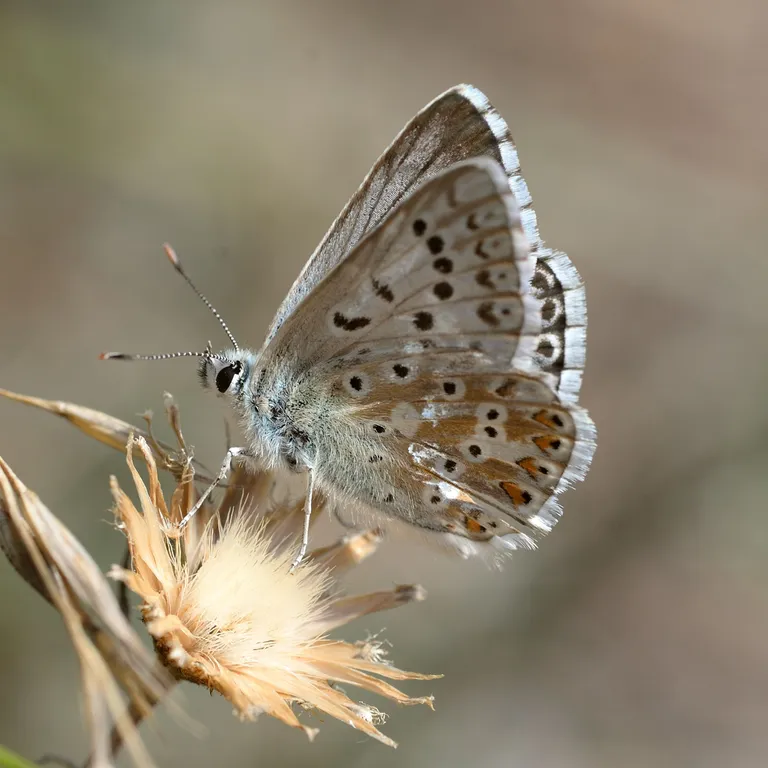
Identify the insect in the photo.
Lysandra coridon
